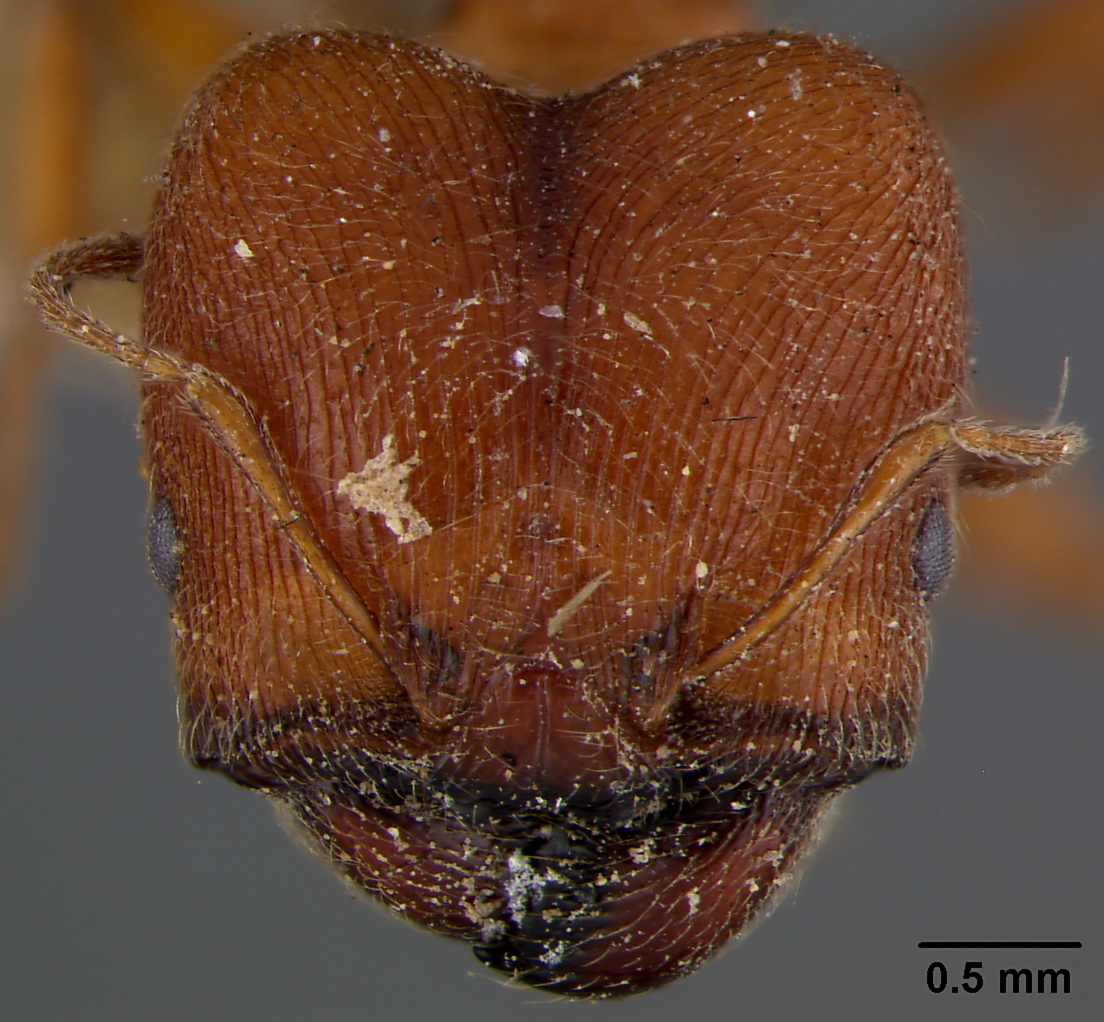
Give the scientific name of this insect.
Pheidole saxicola
